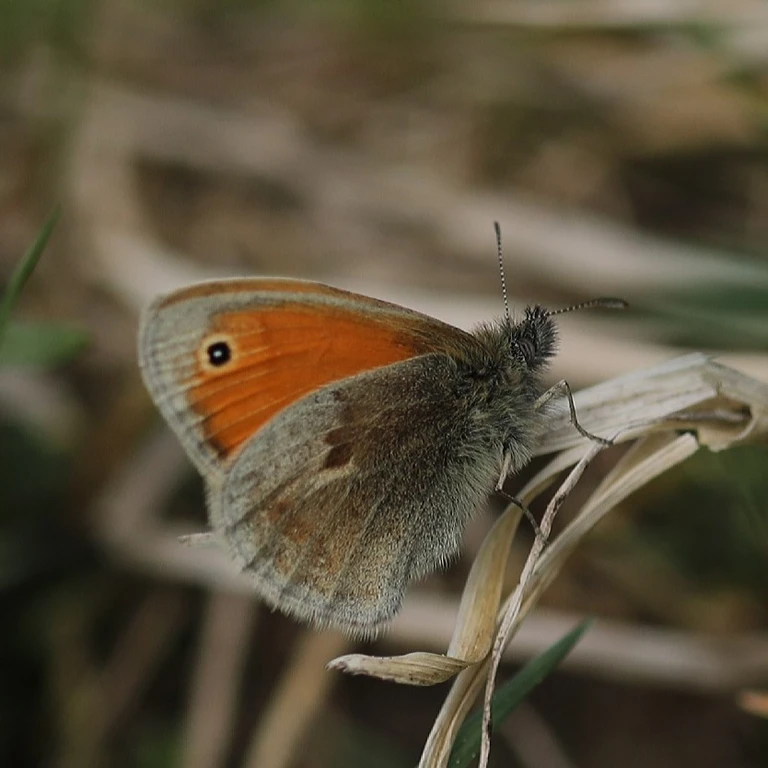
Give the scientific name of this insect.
Coenonympha pamphilus
